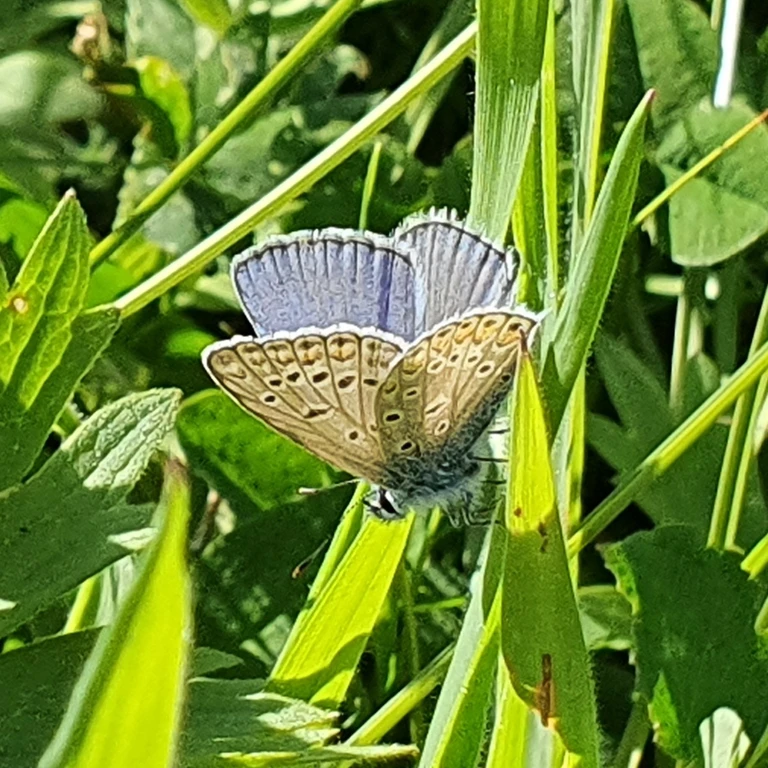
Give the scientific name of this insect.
Polyommatus icarus
